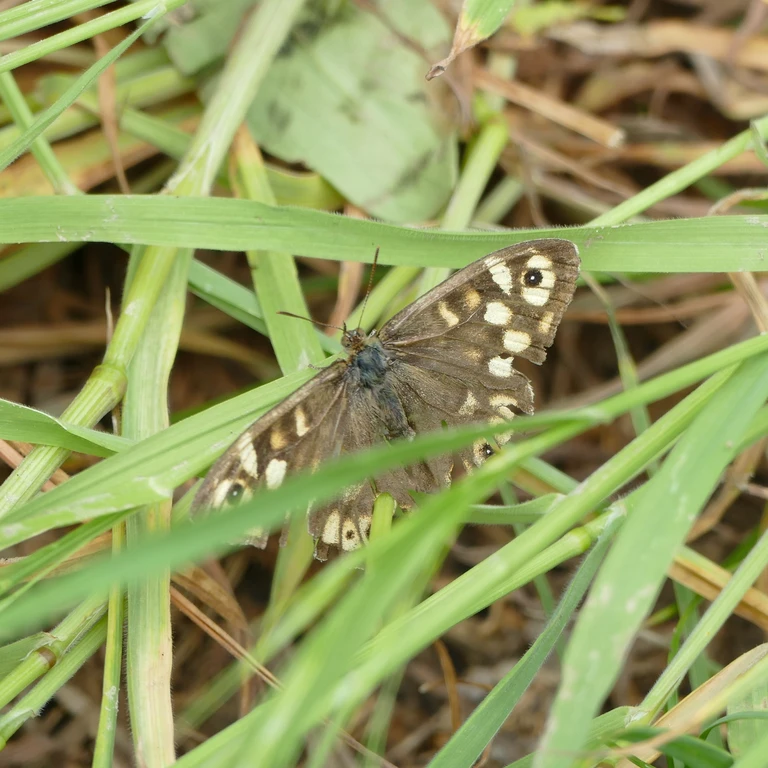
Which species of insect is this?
Pararge aegeria
